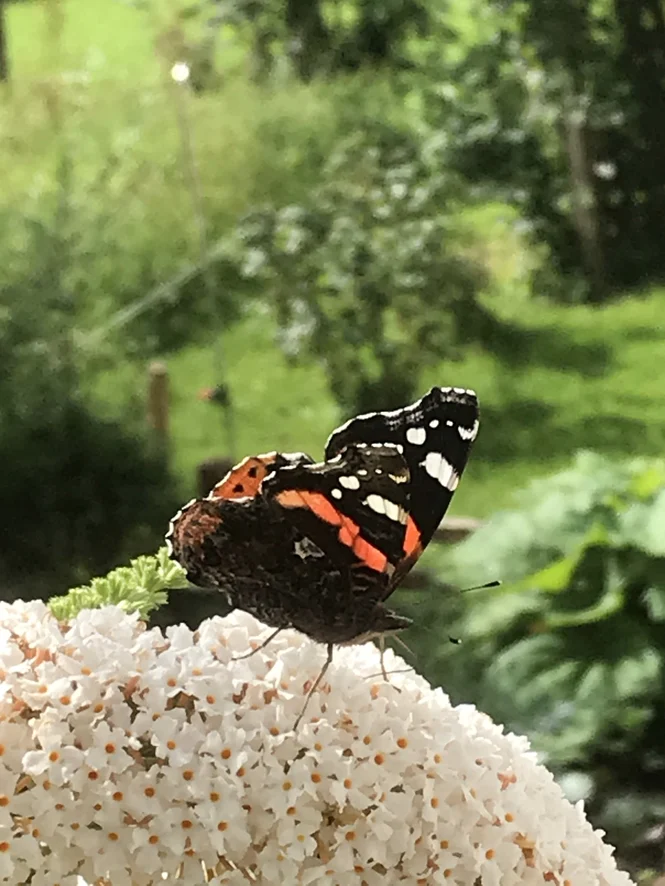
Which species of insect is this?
Vanessa atalanta
